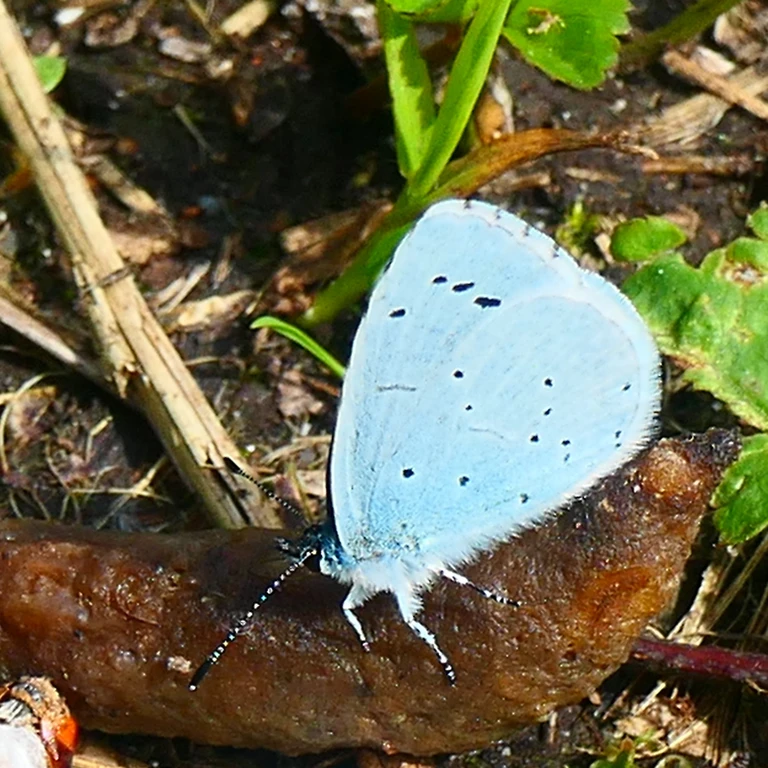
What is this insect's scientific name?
Celastrina argiolus
